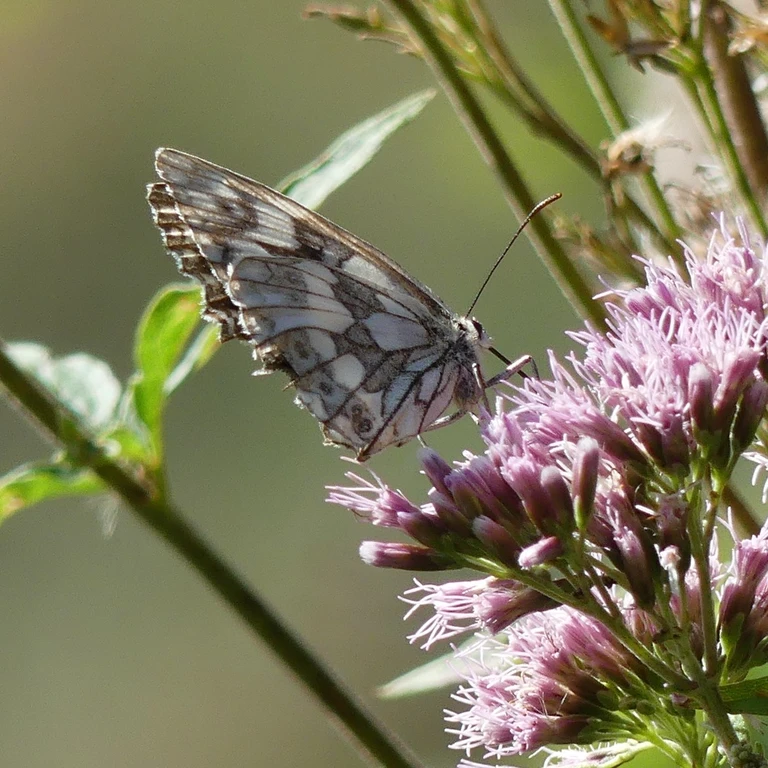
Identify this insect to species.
Melanargia galathea
